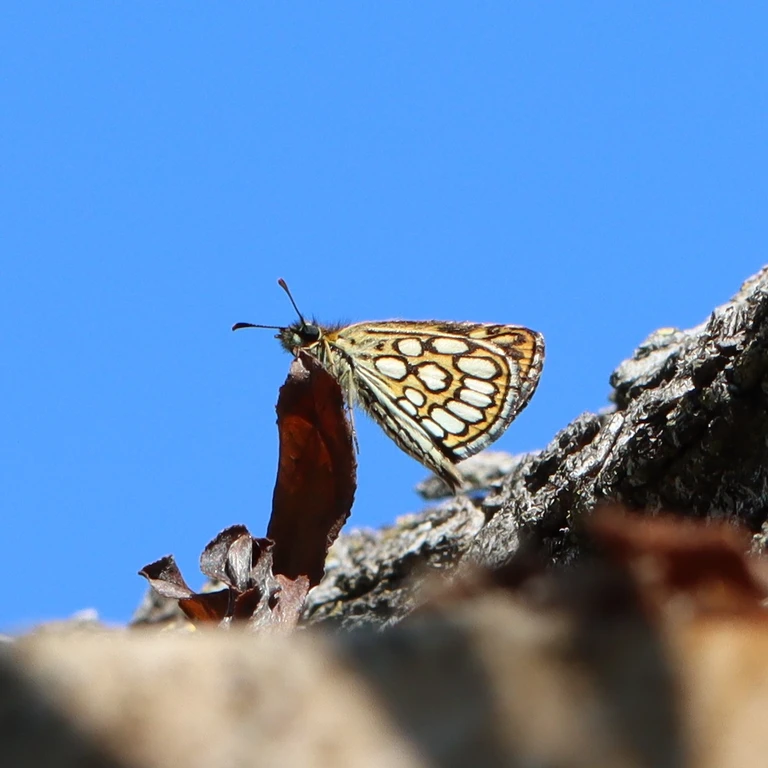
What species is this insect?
Heteropterus morpheus
